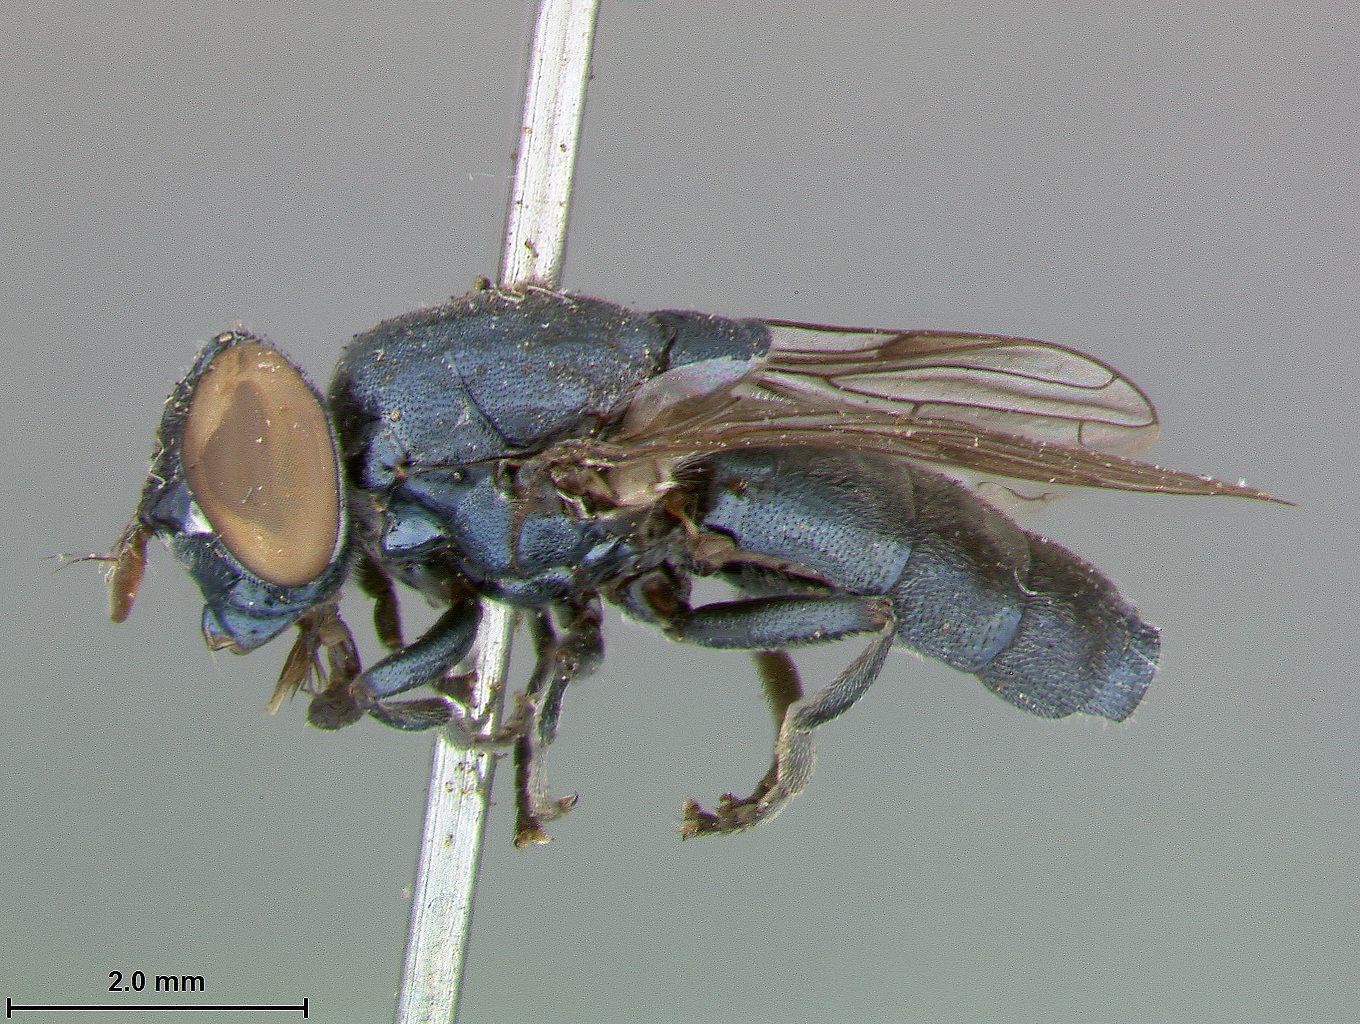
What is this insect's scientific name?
Chrysogaster unicolor
